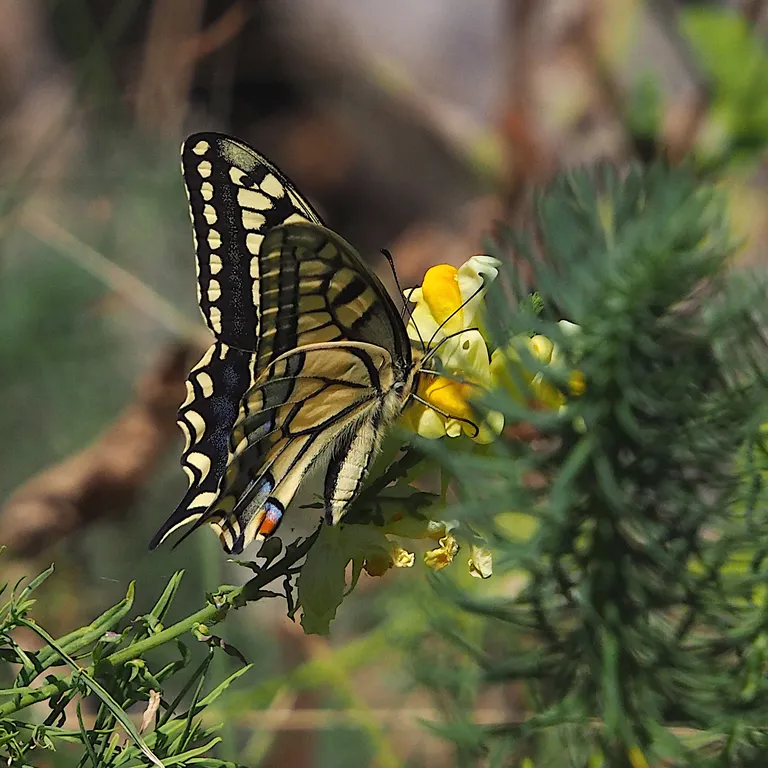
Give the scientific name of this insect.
Papilio machaon
